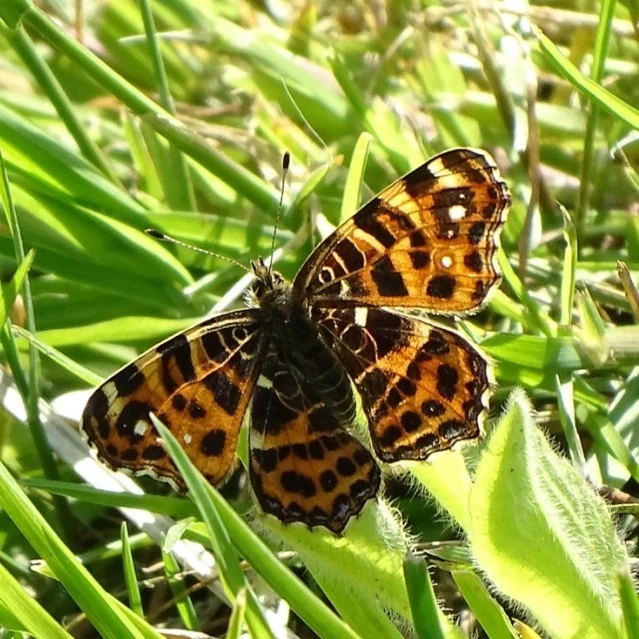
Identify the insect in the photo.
Araschnia levana
